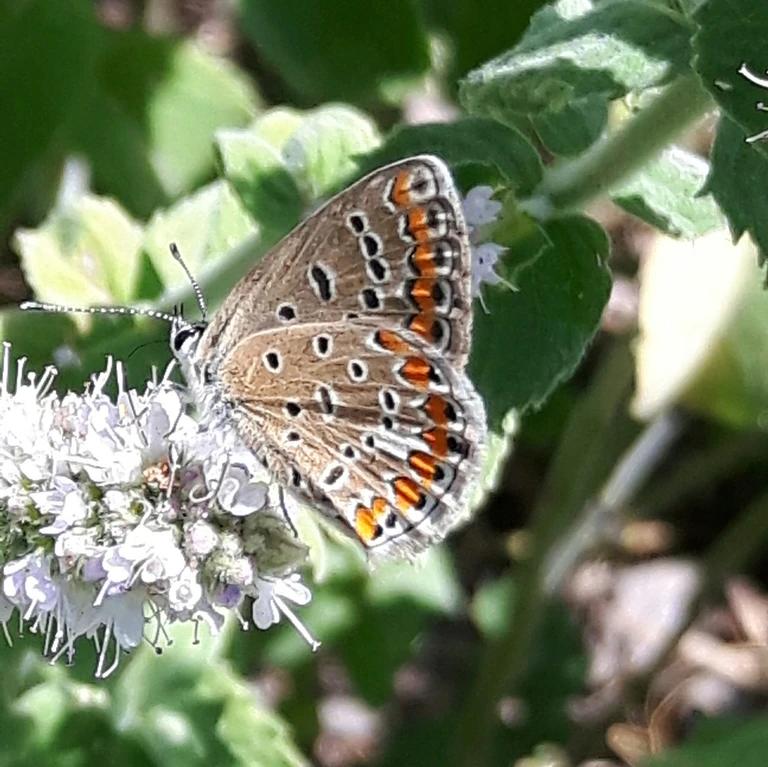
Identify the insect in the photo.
Polyommatus icarus
